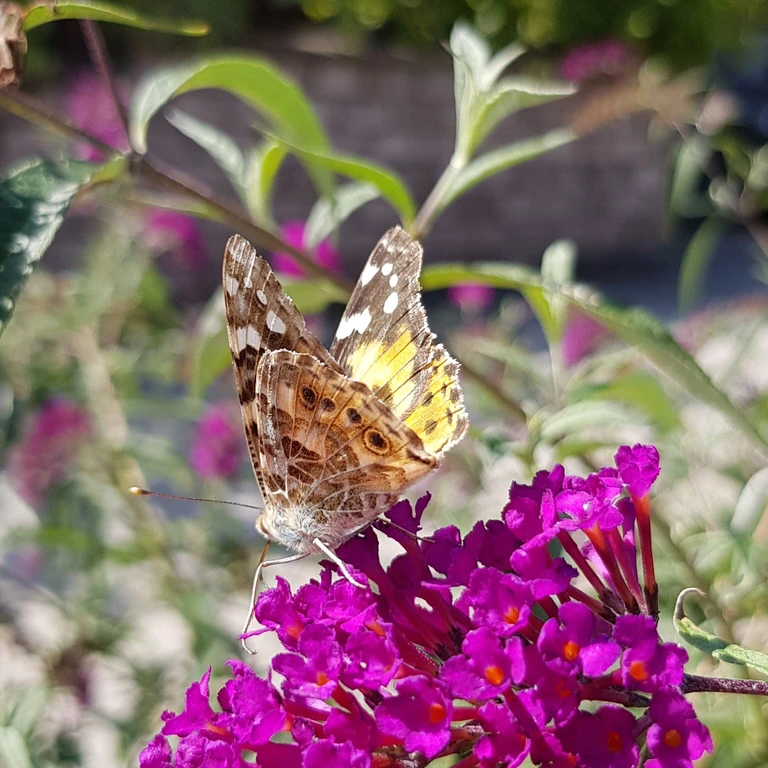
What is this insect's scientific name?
Vanessa cardui
